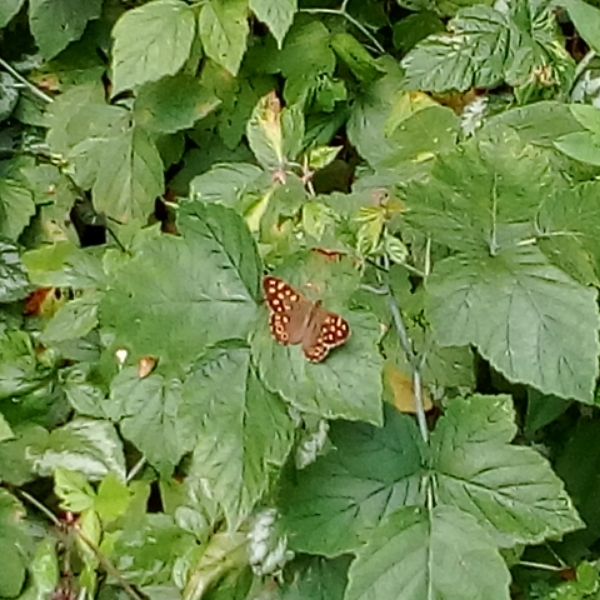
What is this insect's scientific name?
Pararge aegeria
